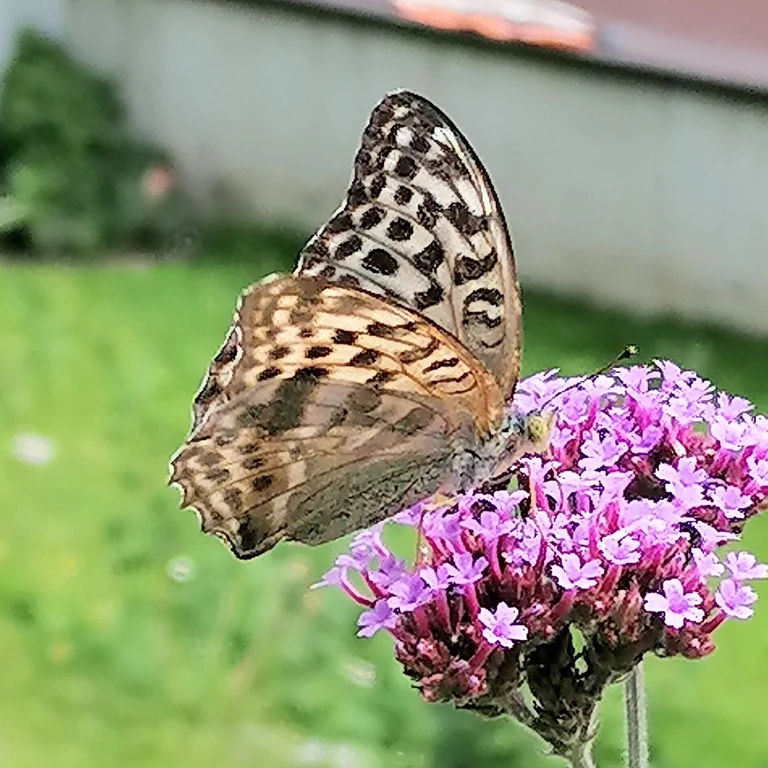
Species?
Argynnis paphia
